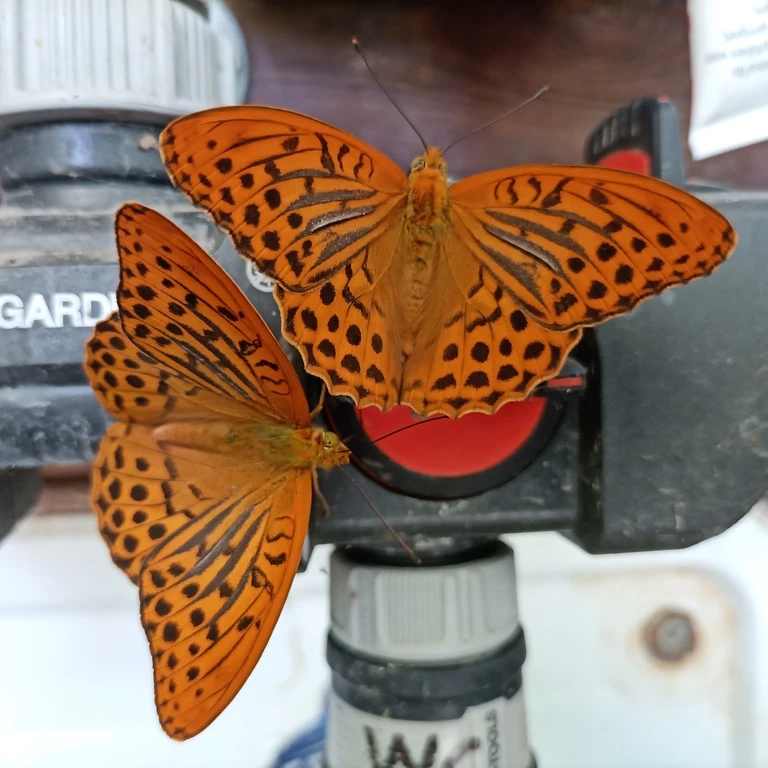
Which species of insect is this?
Argynnis paphia
